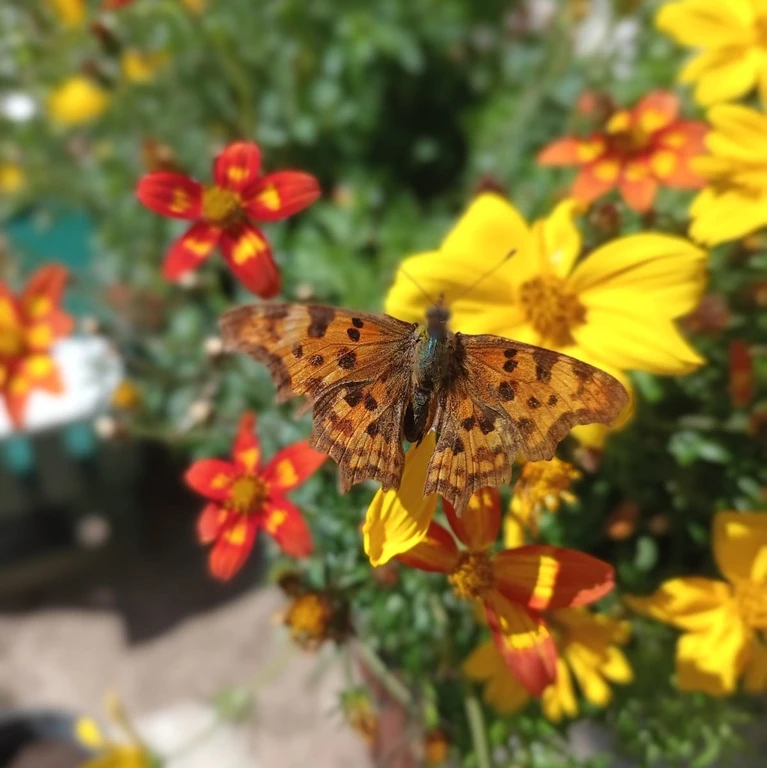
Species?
Polygonia c-album
